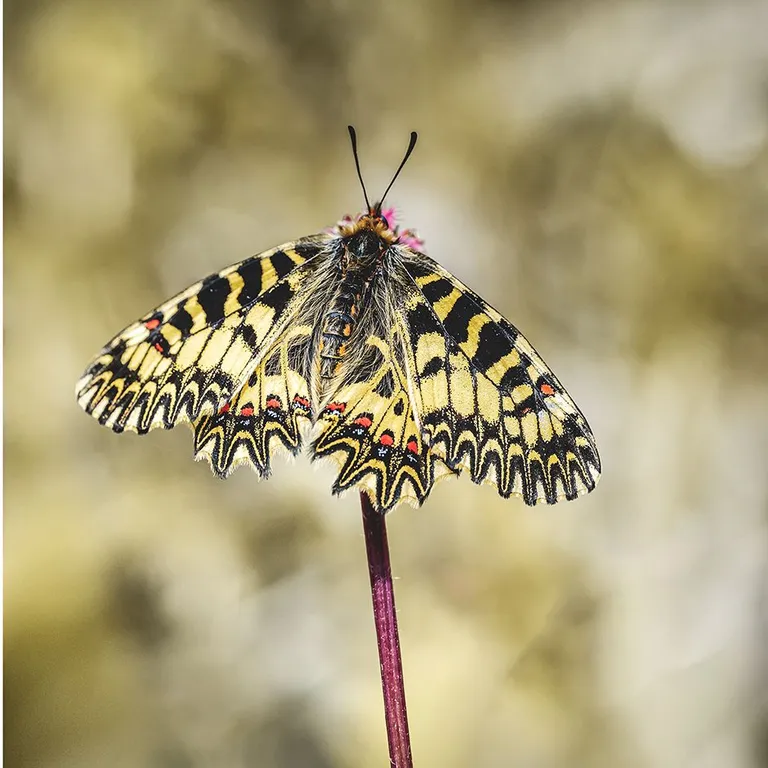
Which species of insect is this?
Zerynthia polyxena
